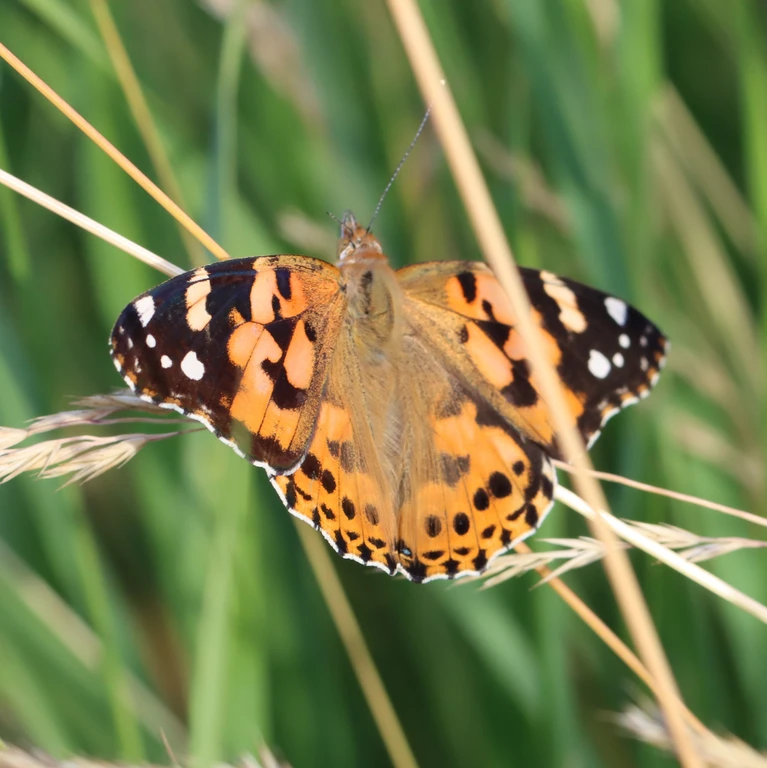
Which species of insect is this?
Vanessa cardui
